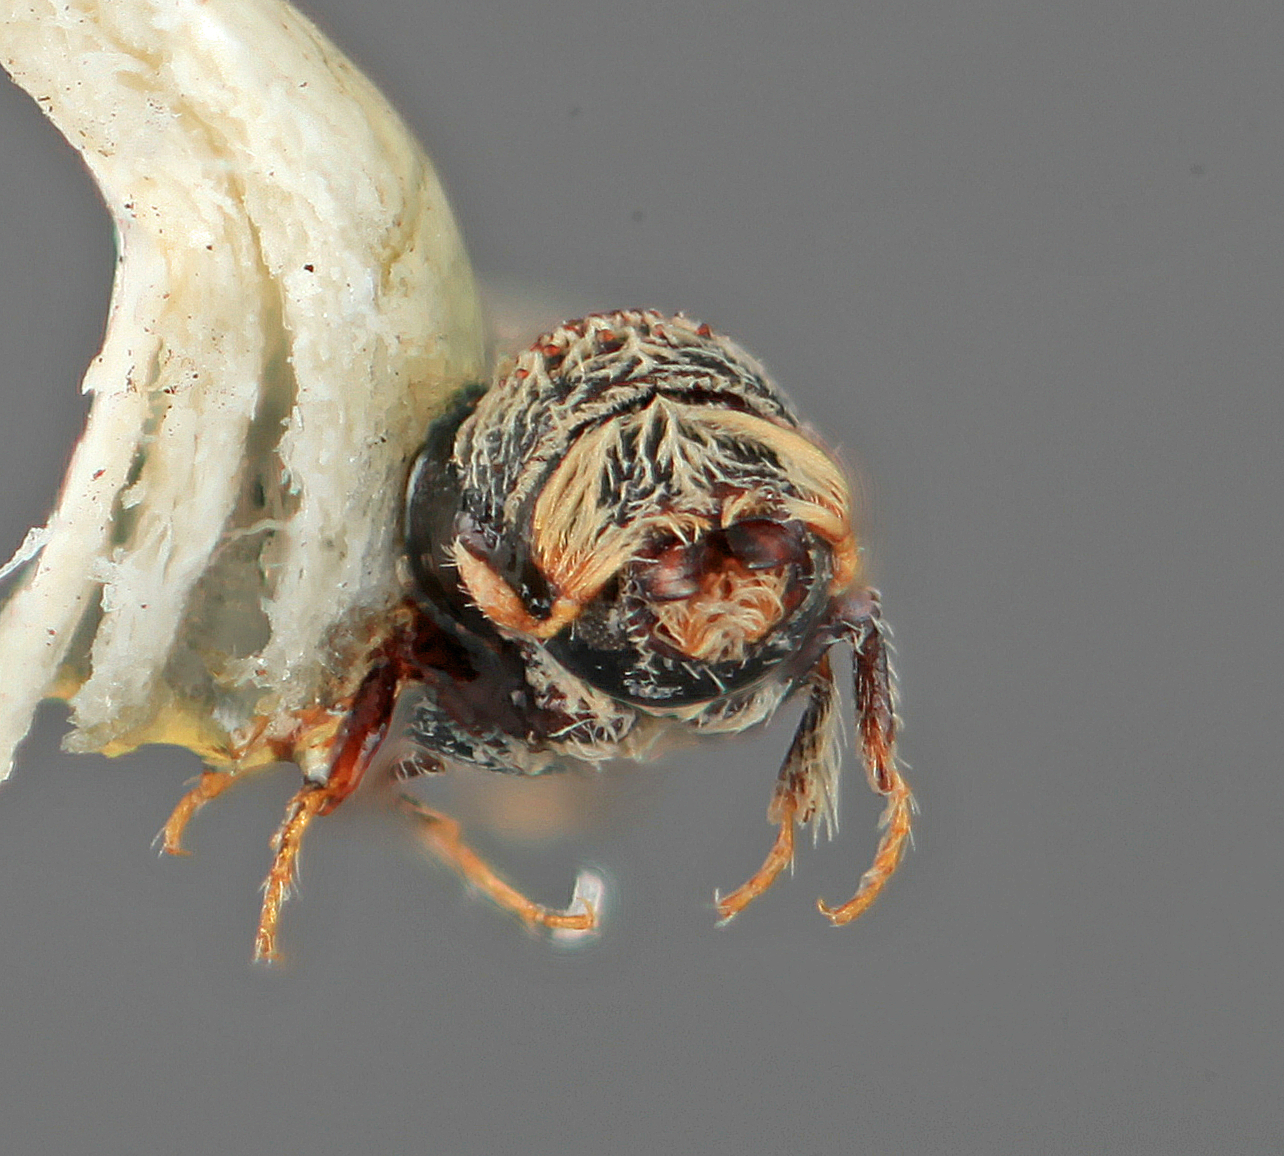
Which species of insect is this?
Pseudothysanoes securus
